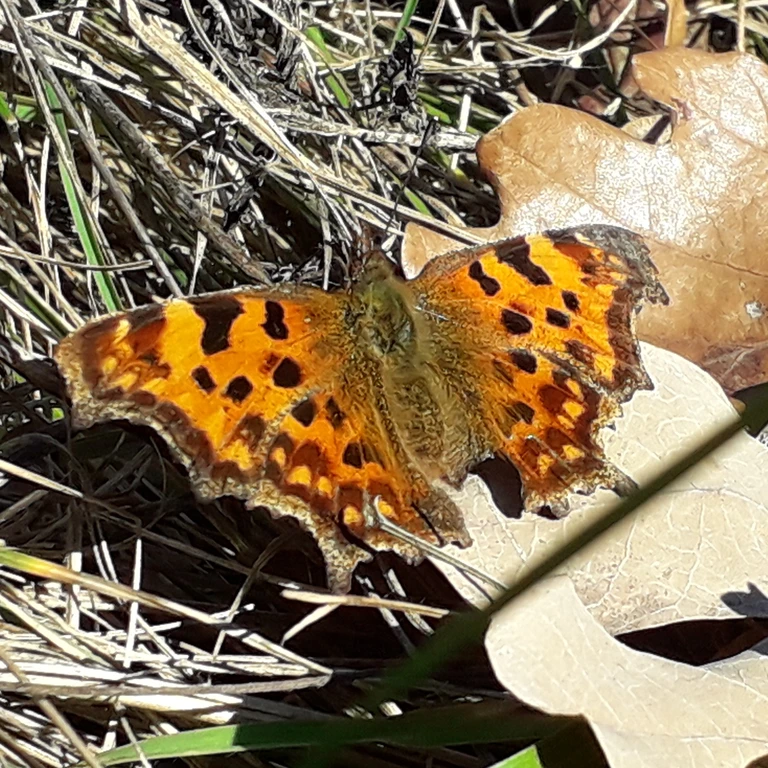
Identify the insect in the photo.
Polygonia c-album
